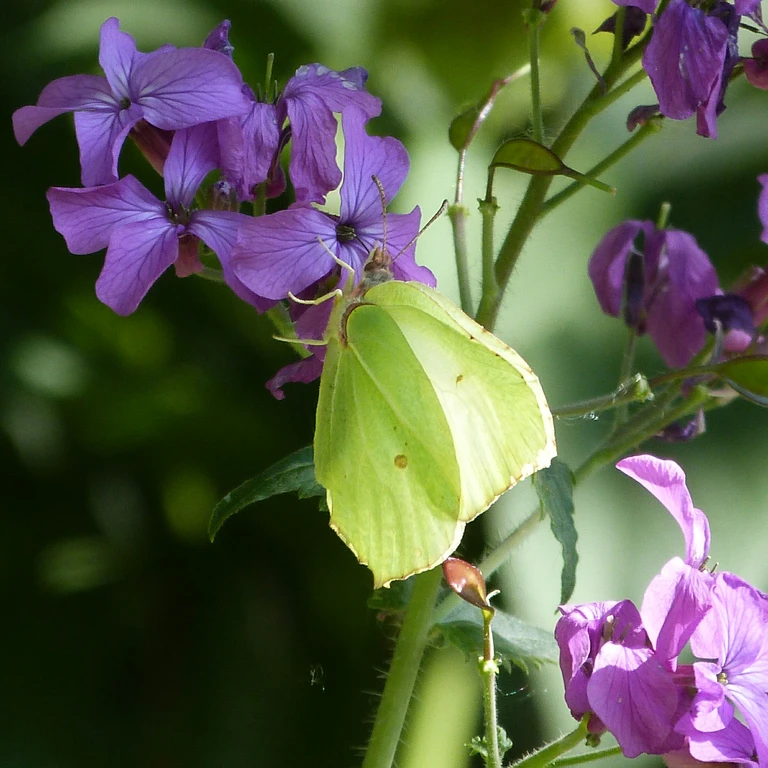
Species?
Gonepteryx rhamni
